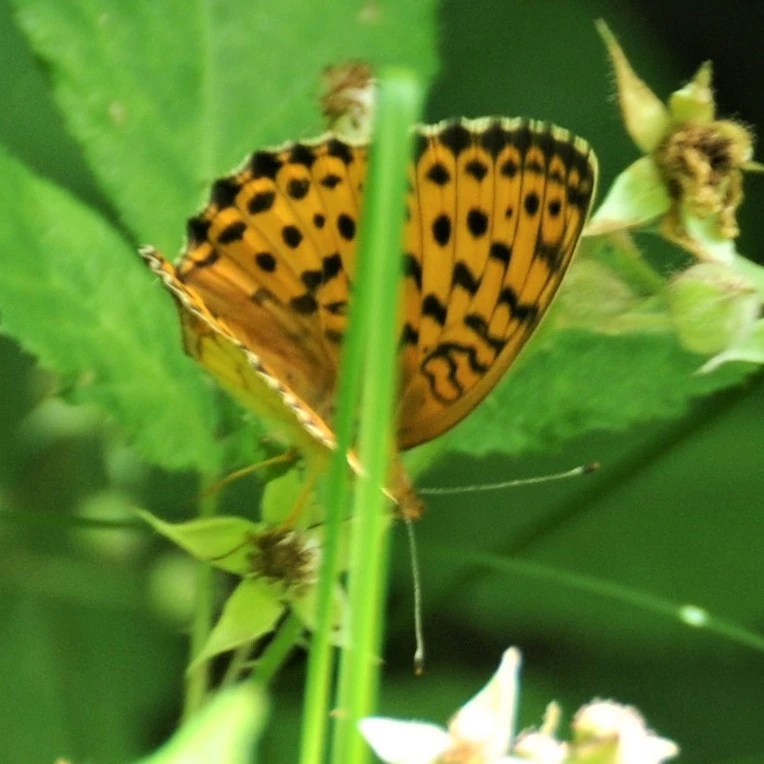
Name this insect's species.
Brenthis daphne
